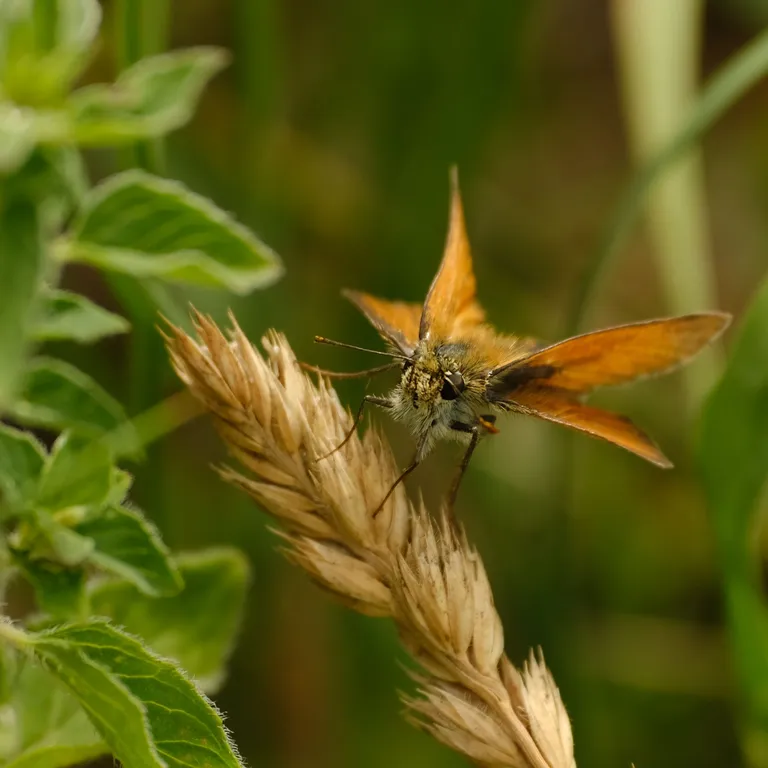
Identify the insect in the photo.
Thymelicus sylvestris
